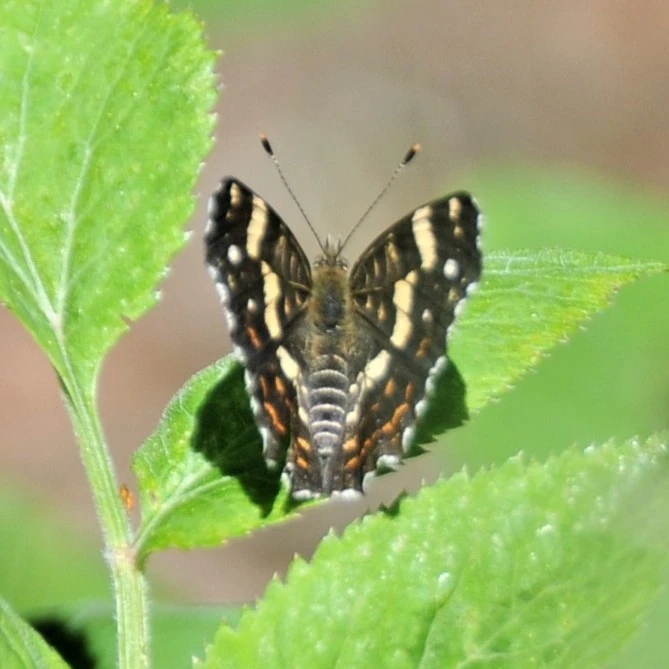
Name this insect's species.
Araschnia levana
